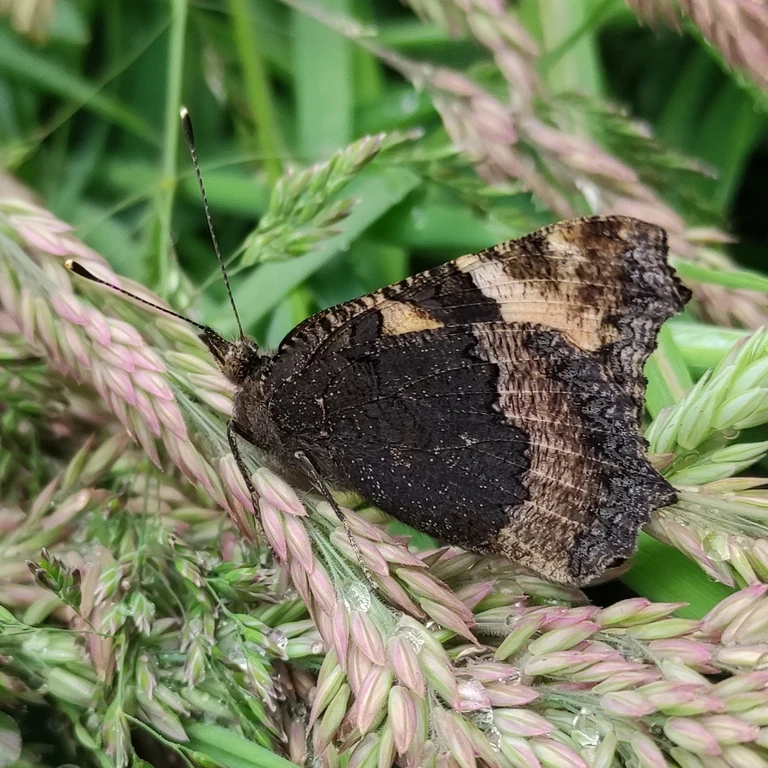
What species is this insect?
Aglais urticae
